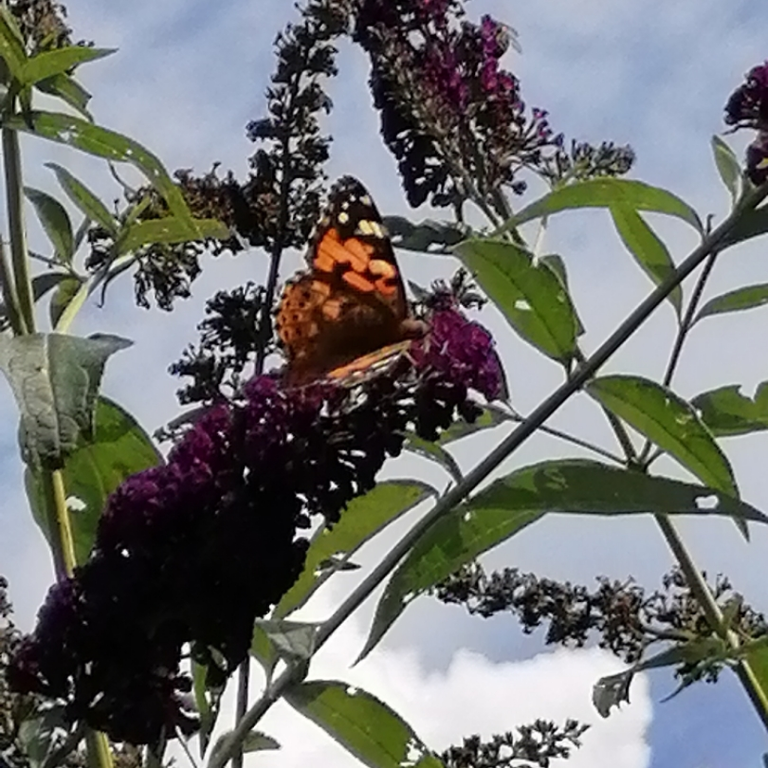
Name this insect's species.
Vanessa cardui
